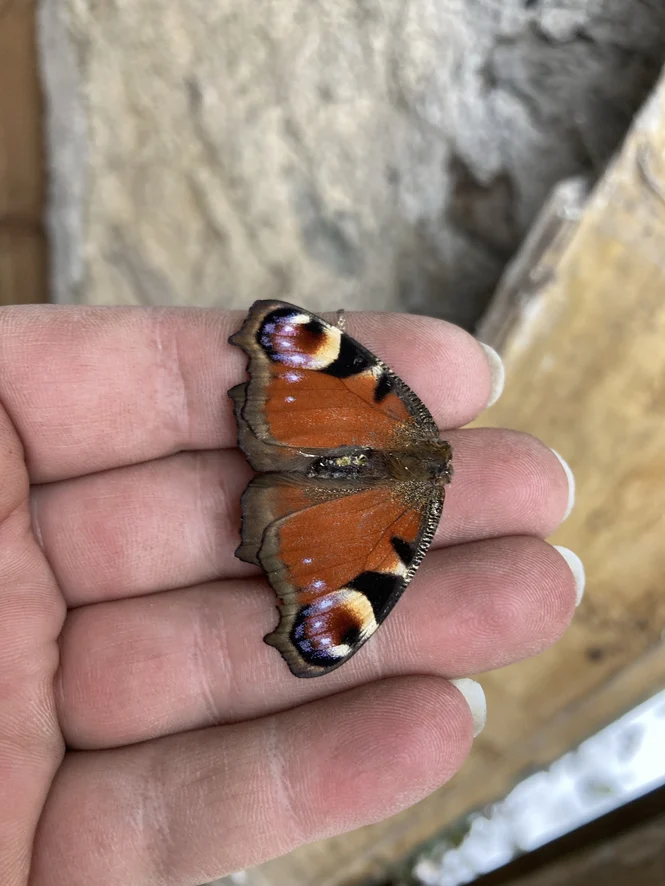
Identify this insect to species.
Aglais io
